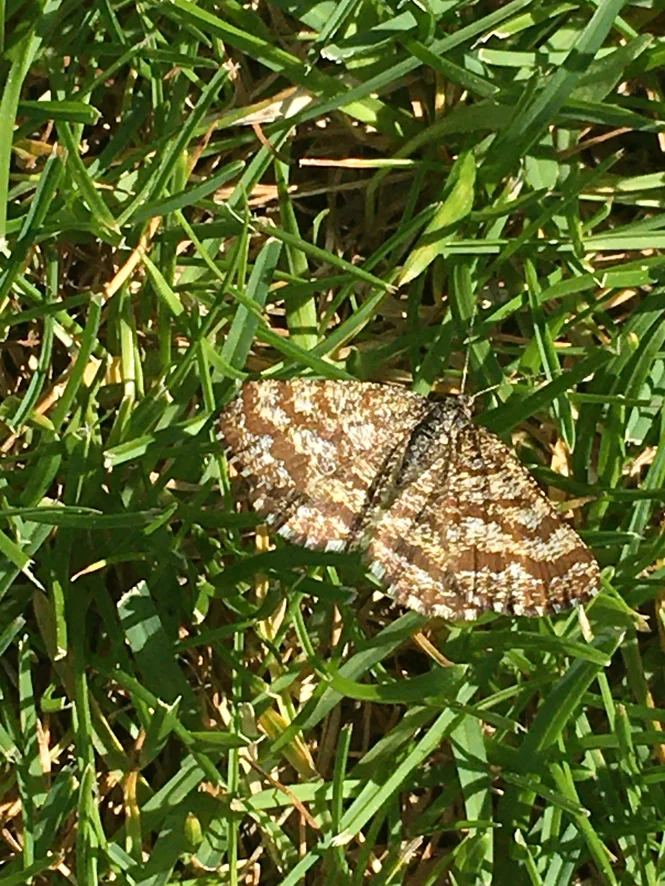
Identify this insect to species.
Ematurga atomaria
